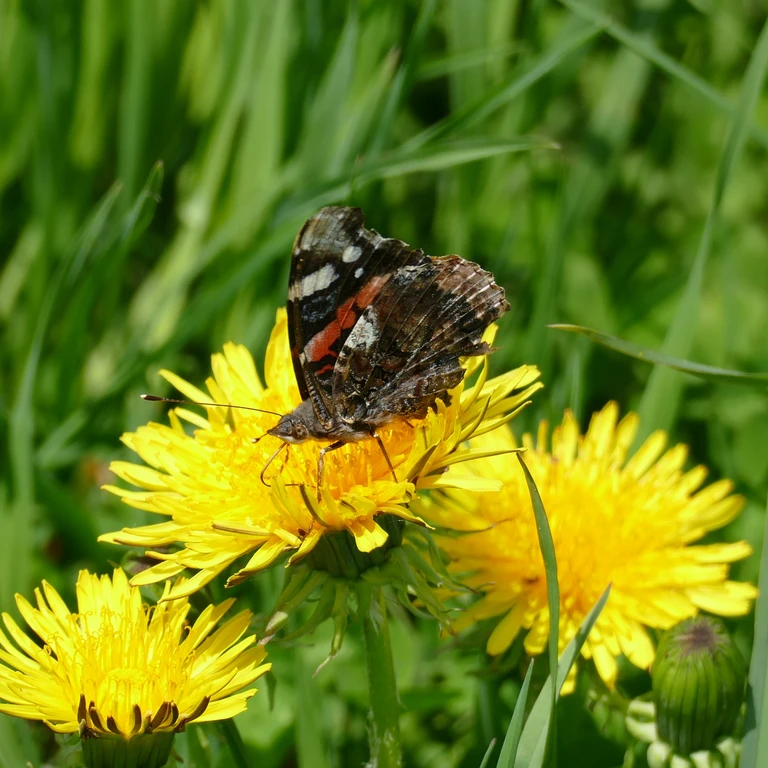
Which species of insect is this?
Vanessa atalanta
